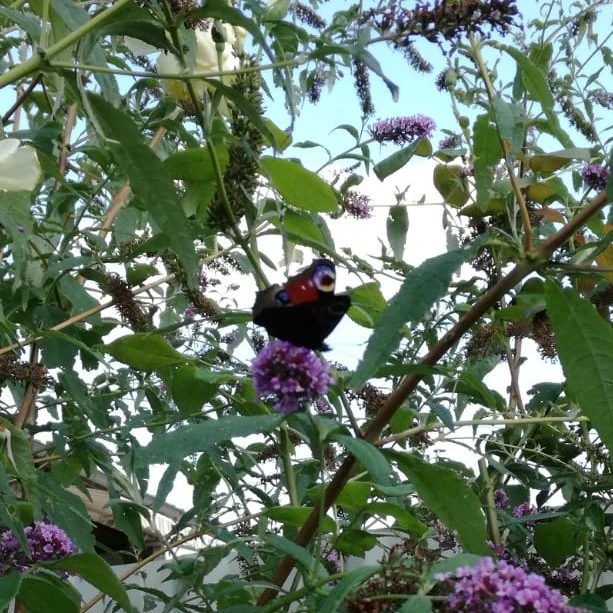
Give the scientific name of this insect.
Aglais io
